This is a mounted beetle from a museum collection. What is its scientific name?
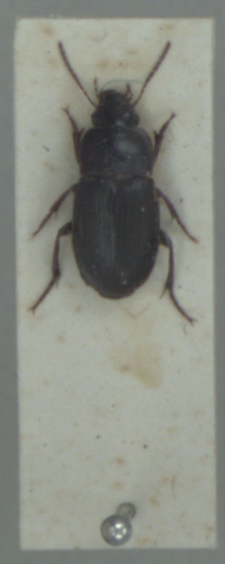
Harpalus anxius
